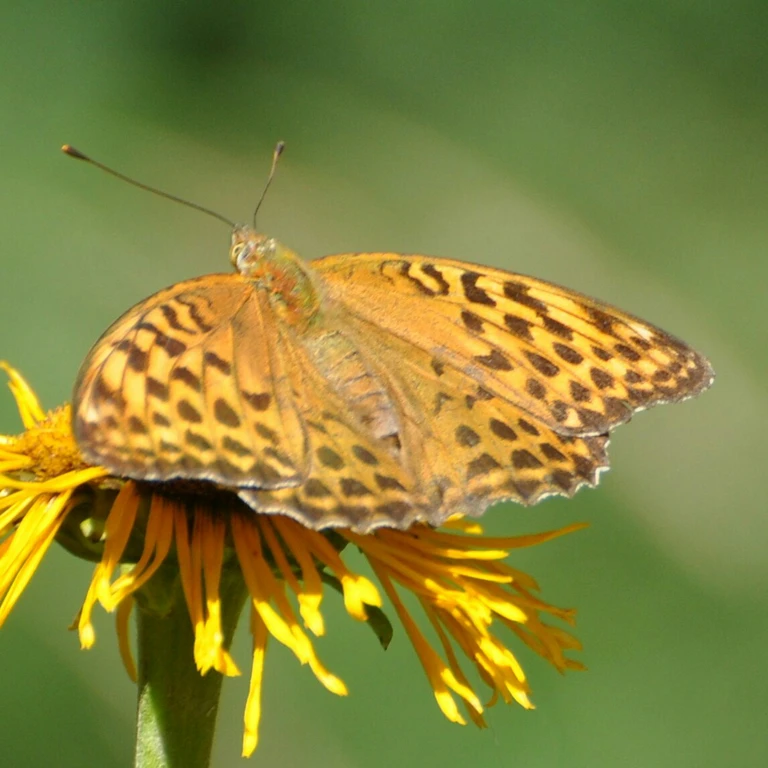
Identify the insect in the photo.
Argynnis paphia
